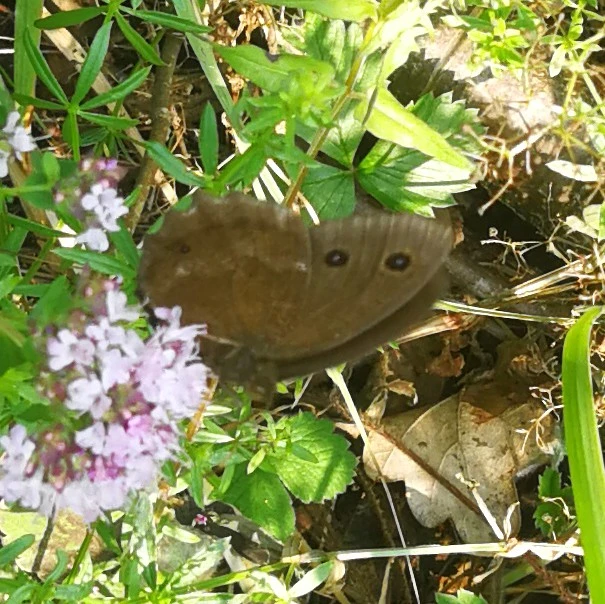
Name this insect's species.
Minois dryas
